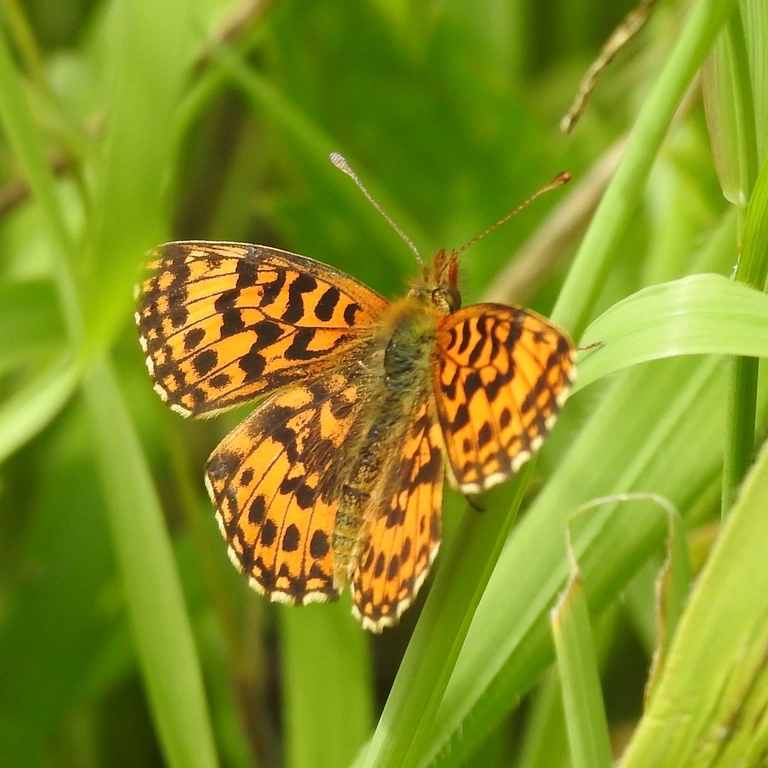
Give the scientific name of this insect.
Boloria dia
